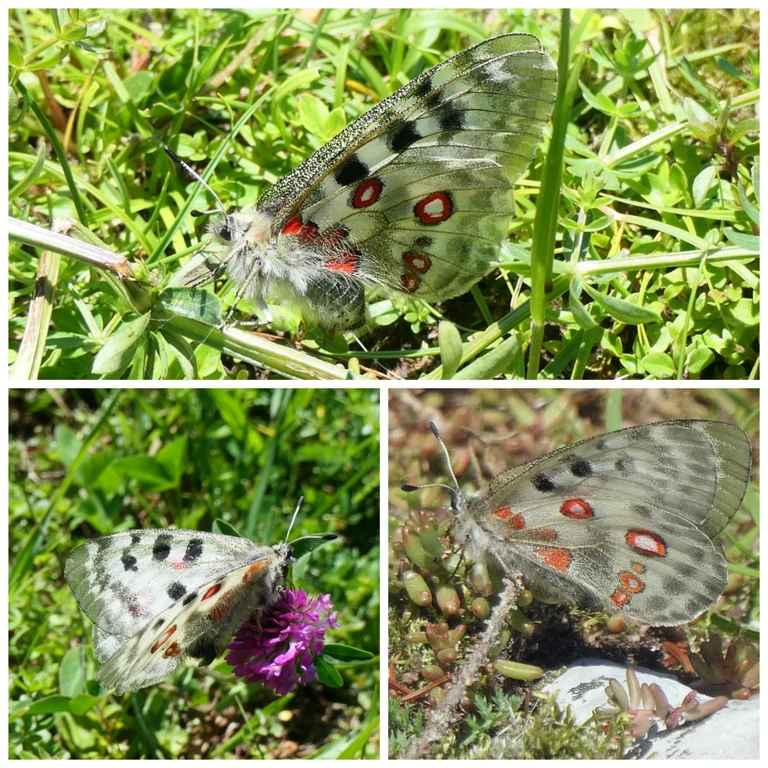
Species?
Parnassius apollo
